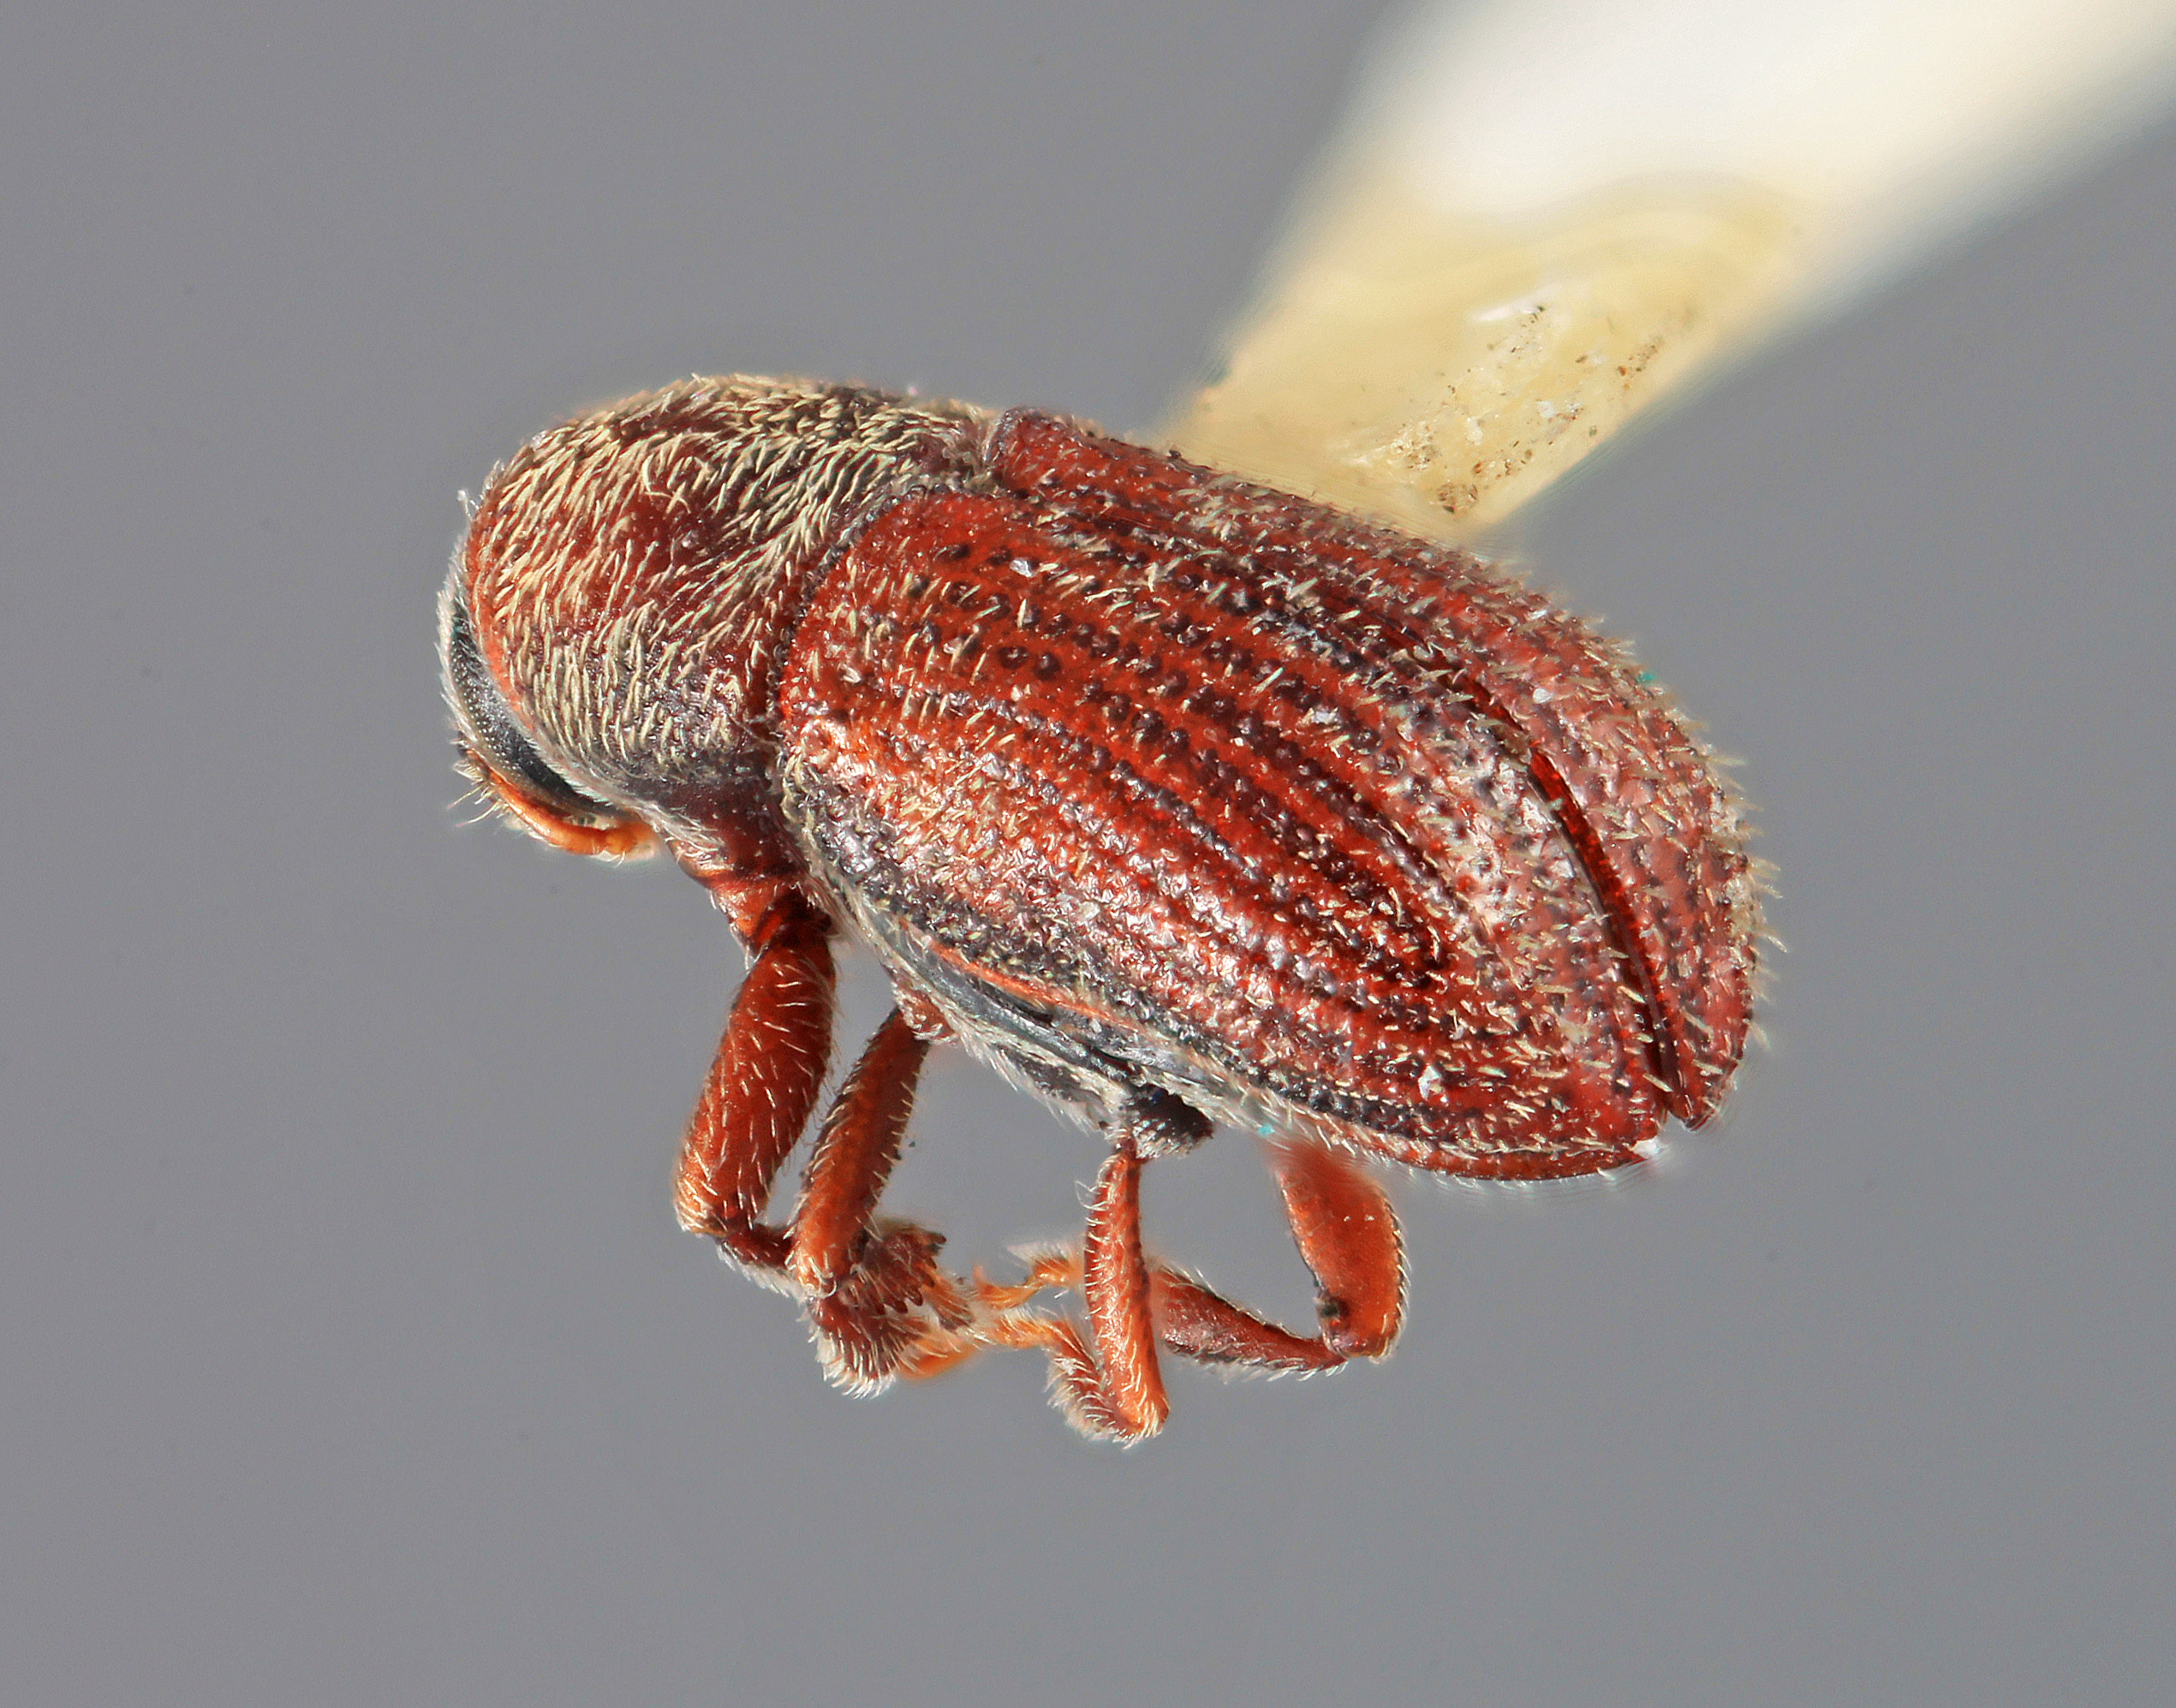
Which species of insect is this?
Chramesus incomptus
